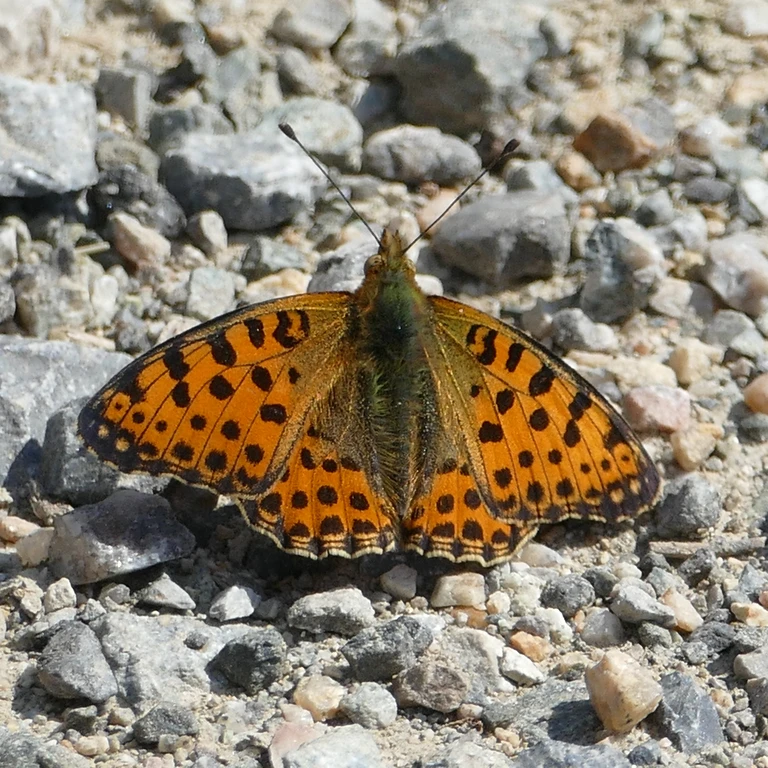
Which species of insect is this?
Issoria lathonia
